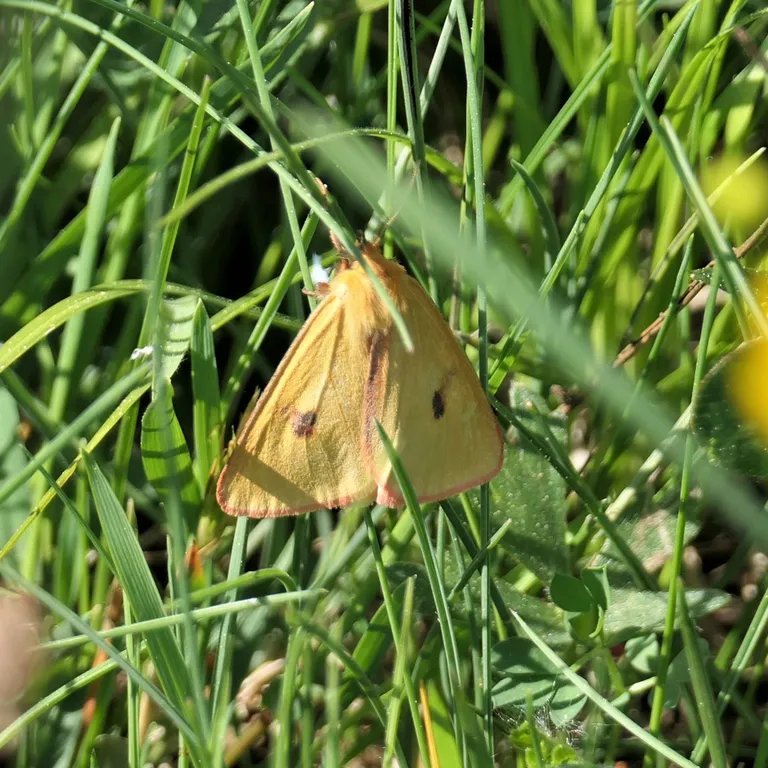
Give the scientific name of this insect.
Diacrisia sannio
